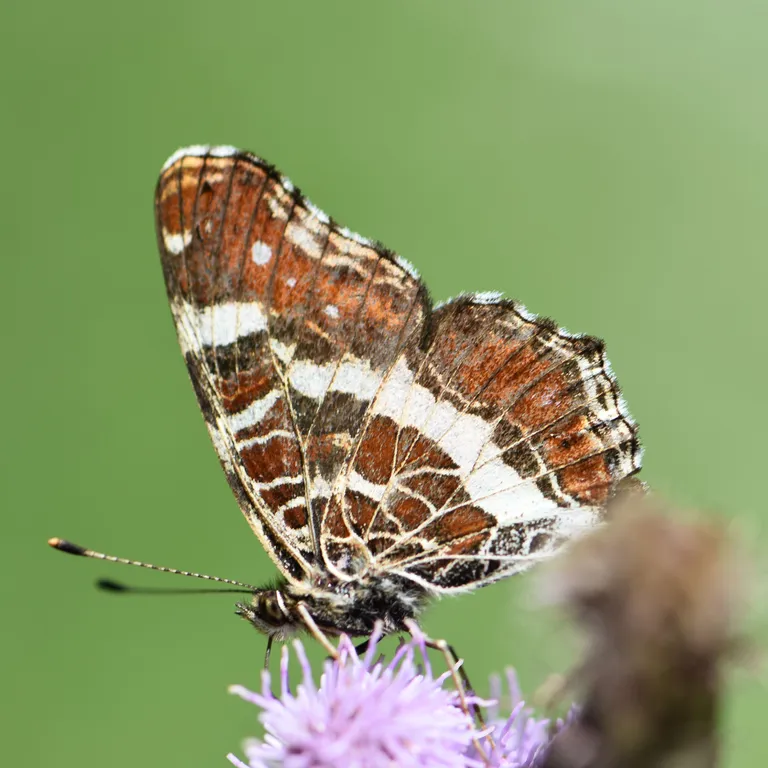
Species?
Araschnia levana
